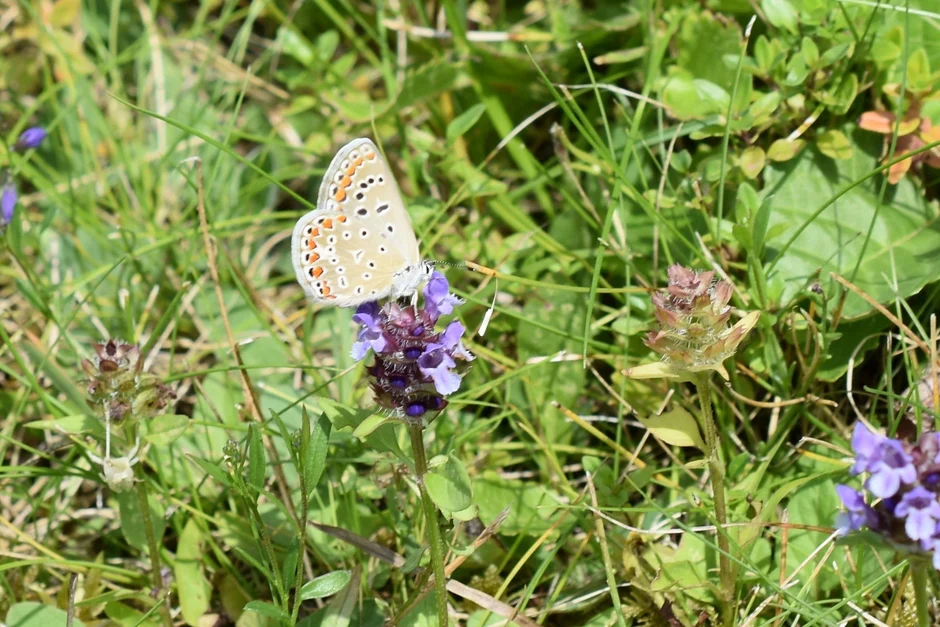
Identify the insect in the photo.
Polyommatus icarus
